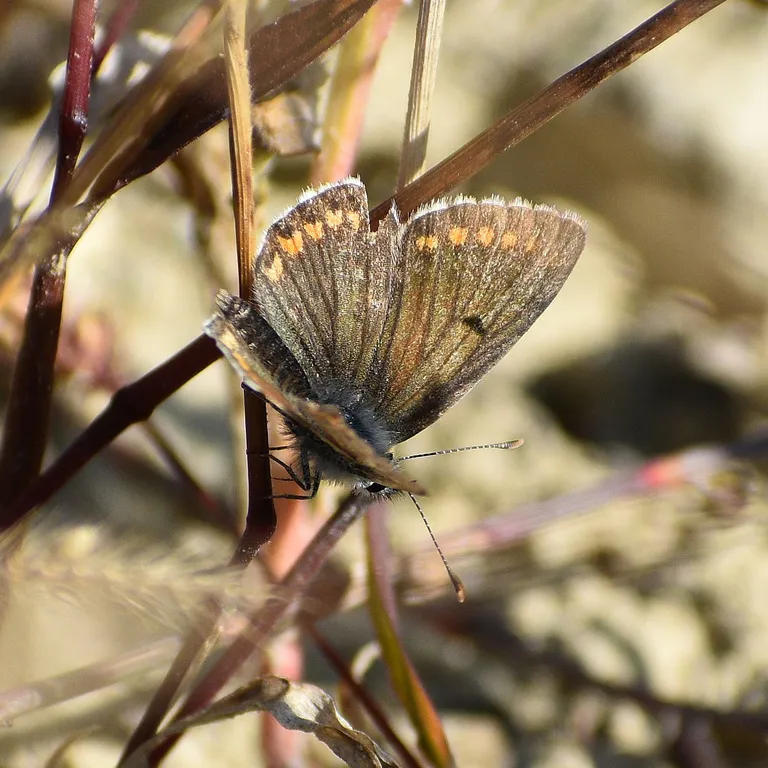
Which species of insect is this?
Aricia agestis/artaxerxes
